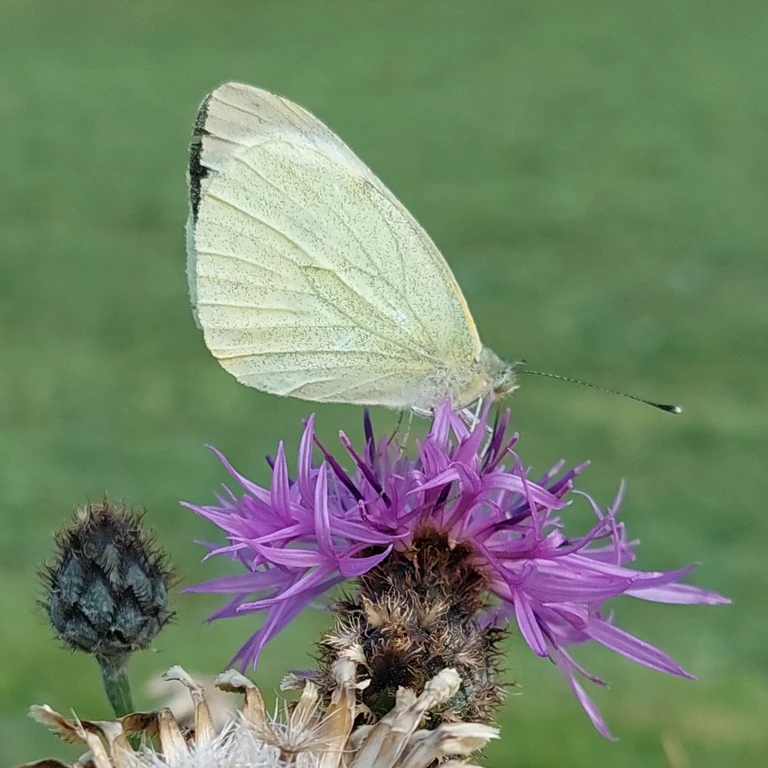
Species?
Pieris brassicae
